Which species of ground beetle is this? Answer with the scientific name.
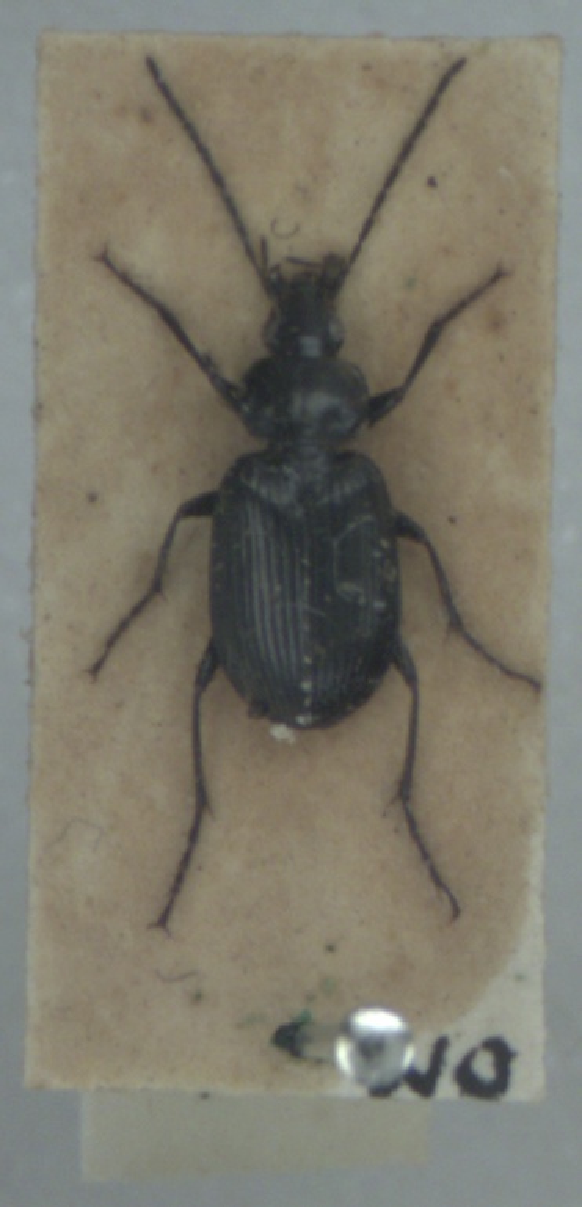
Agonum emarginatum
